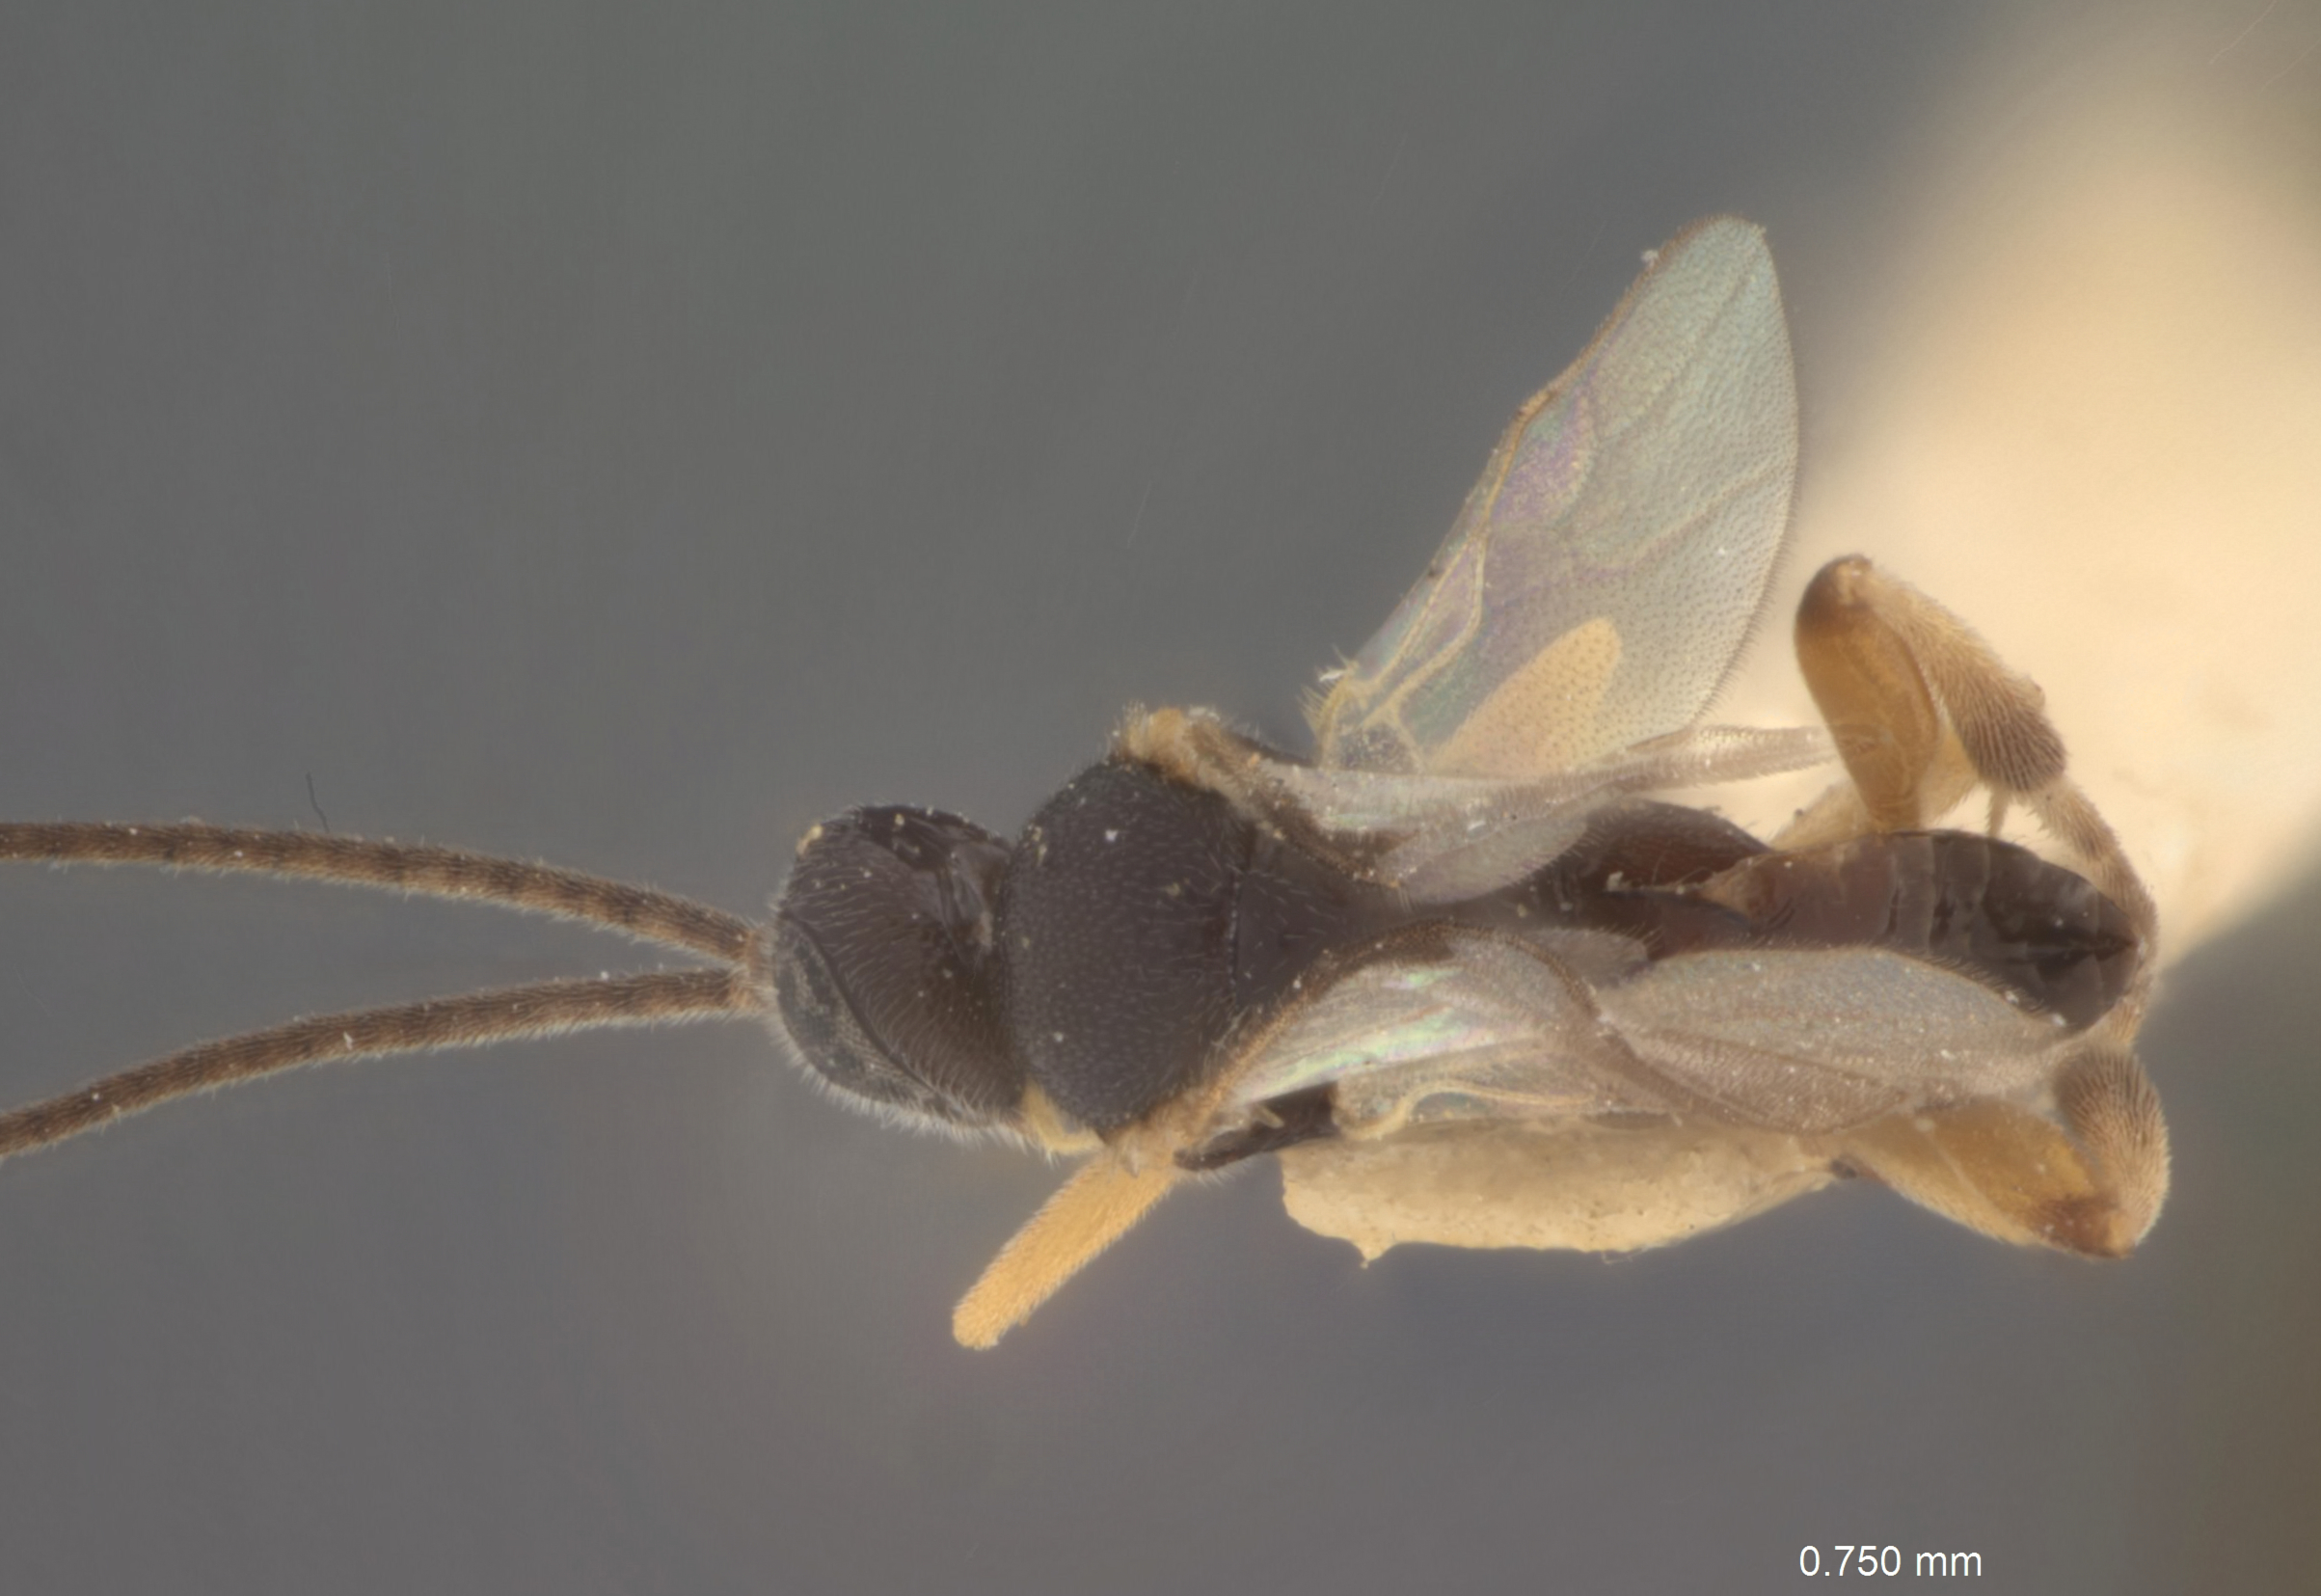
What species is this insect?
Apanteles websteri
